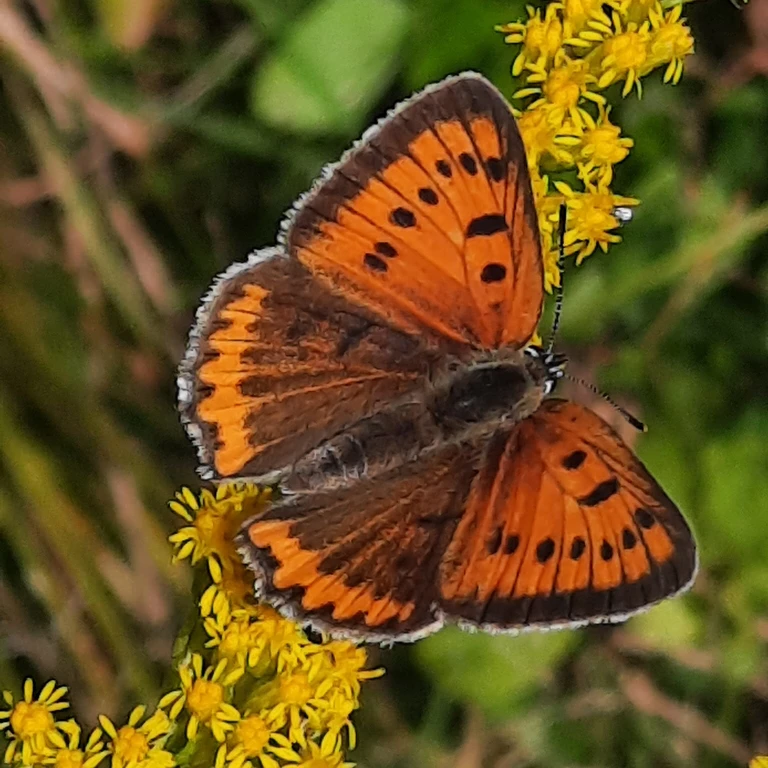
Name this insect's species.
Lycaena dispar
